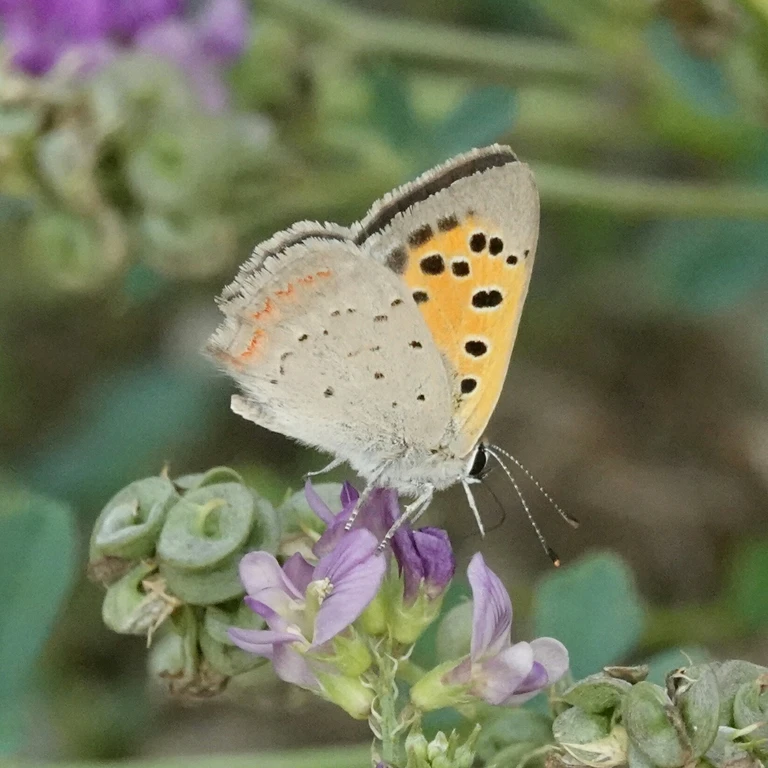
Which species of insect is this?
Lycaena phlaeas
